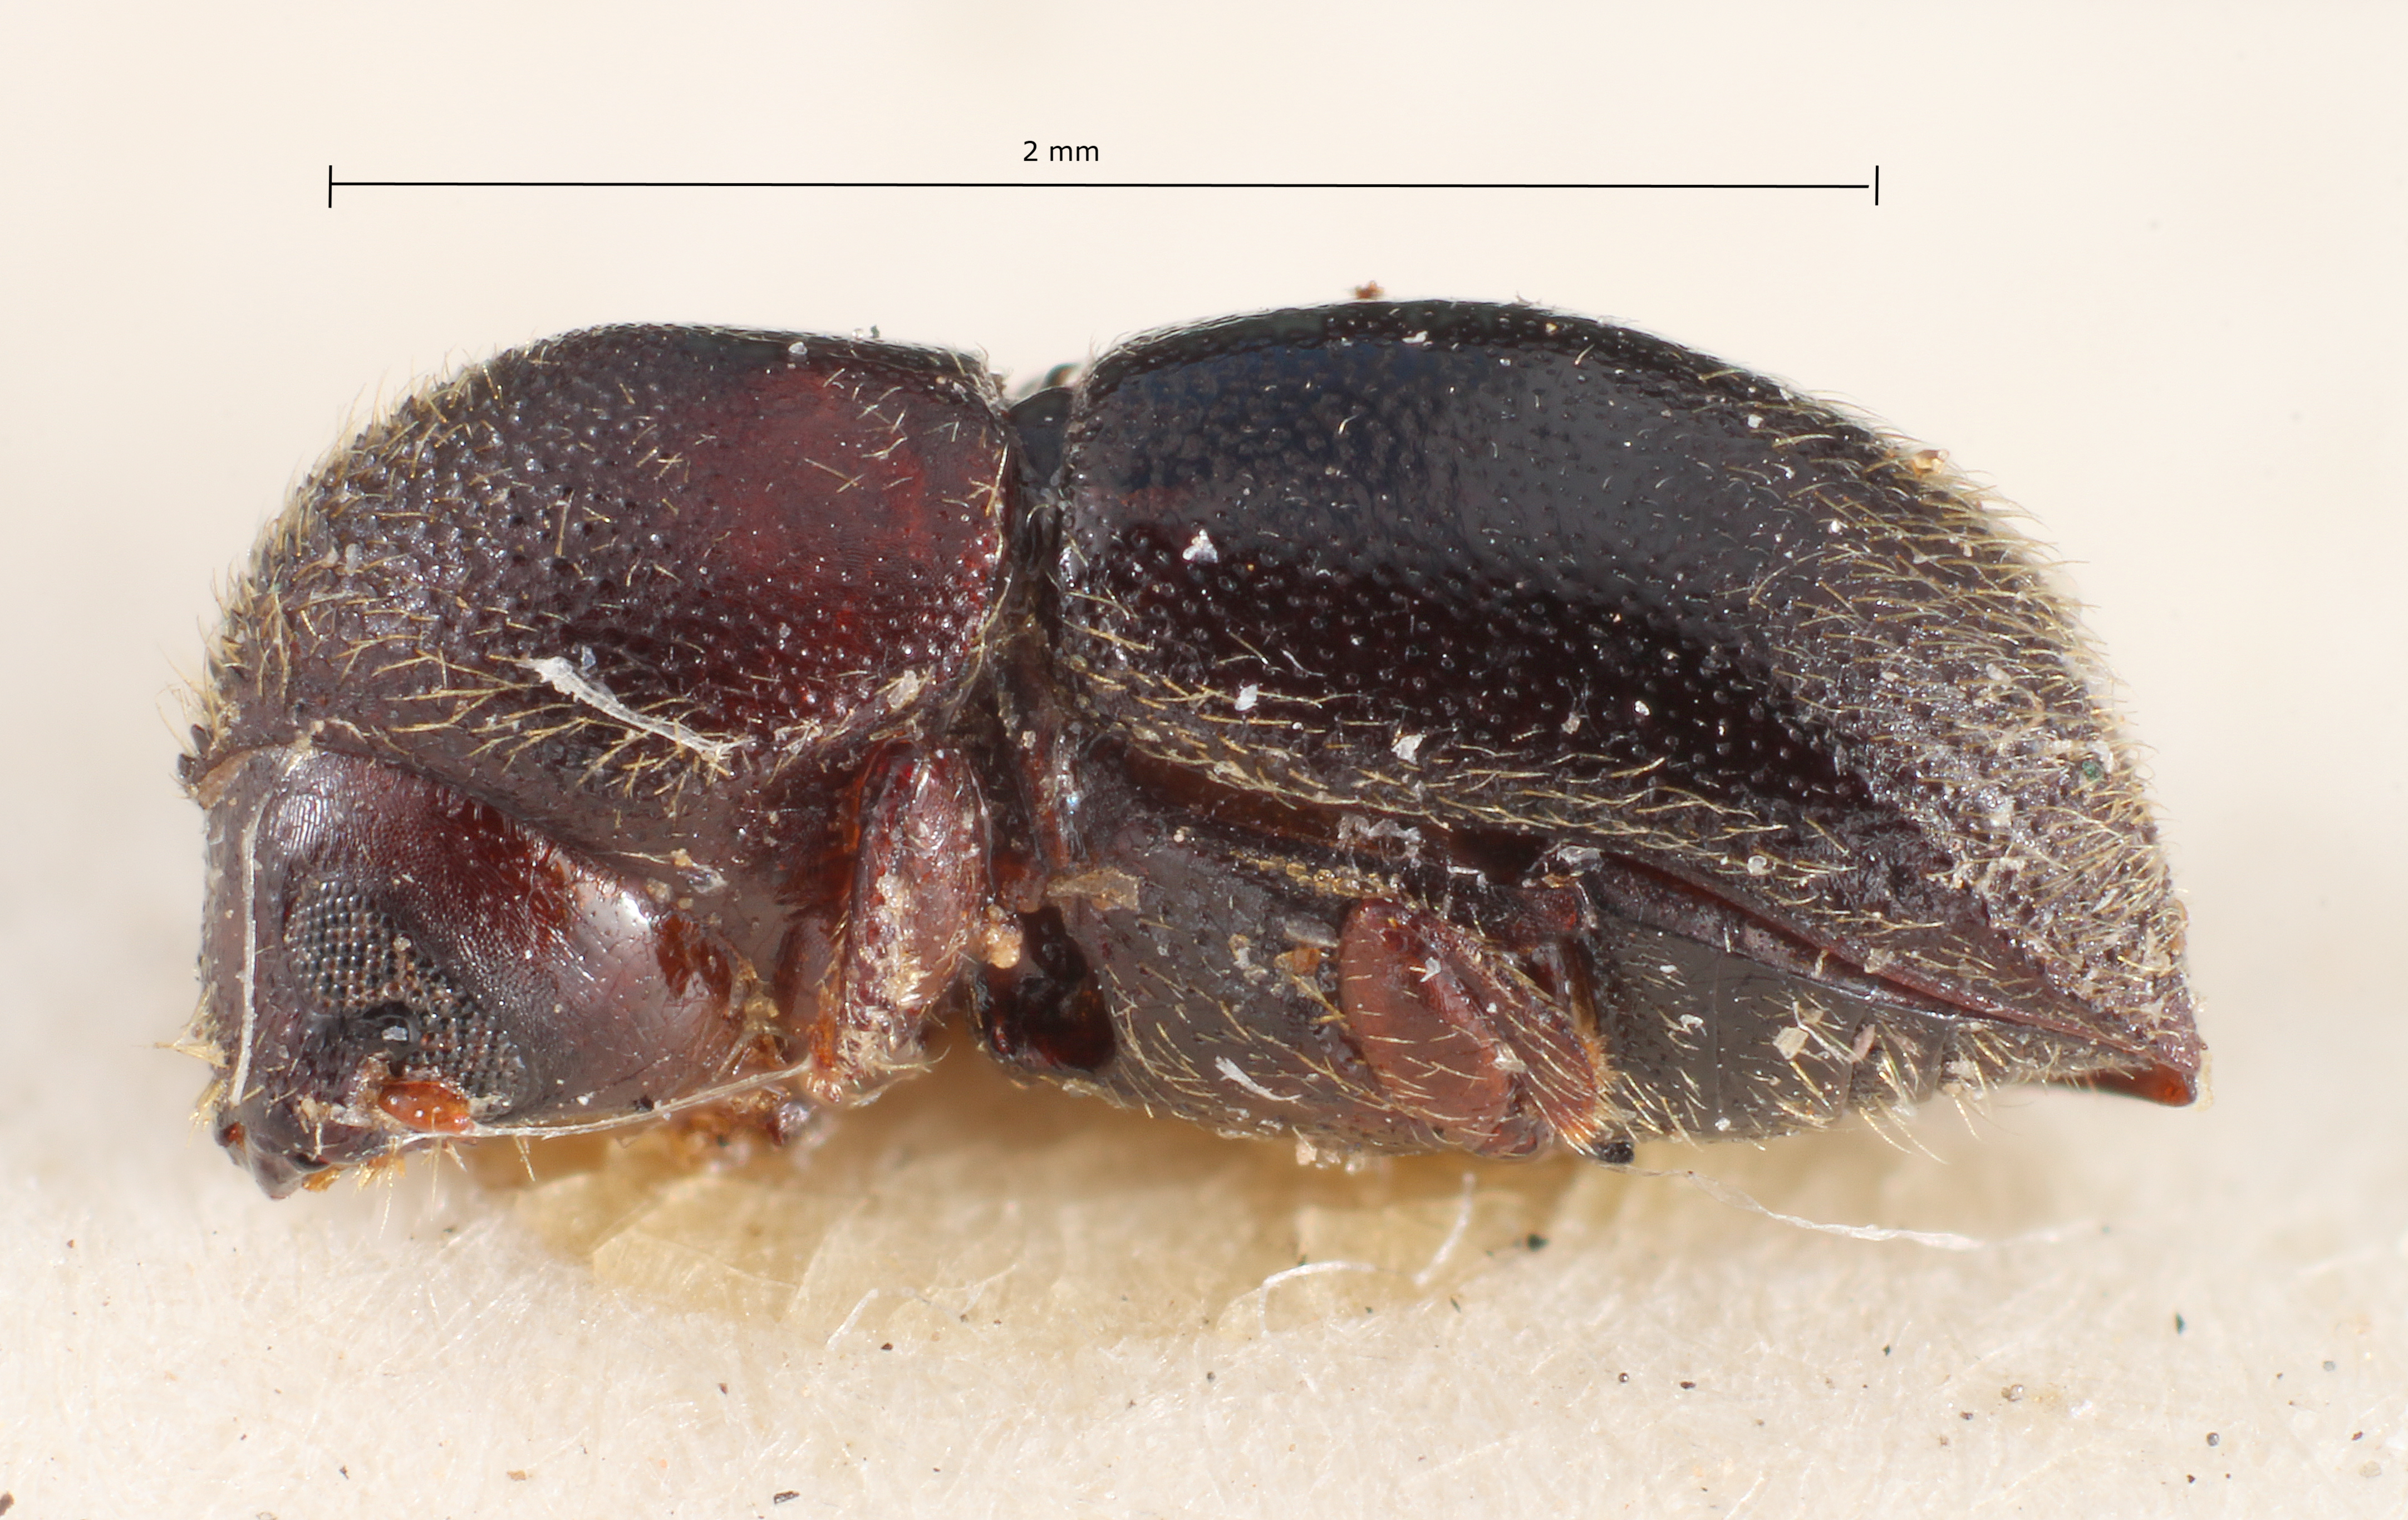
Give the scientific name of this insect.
Xyleborus capucinoides
